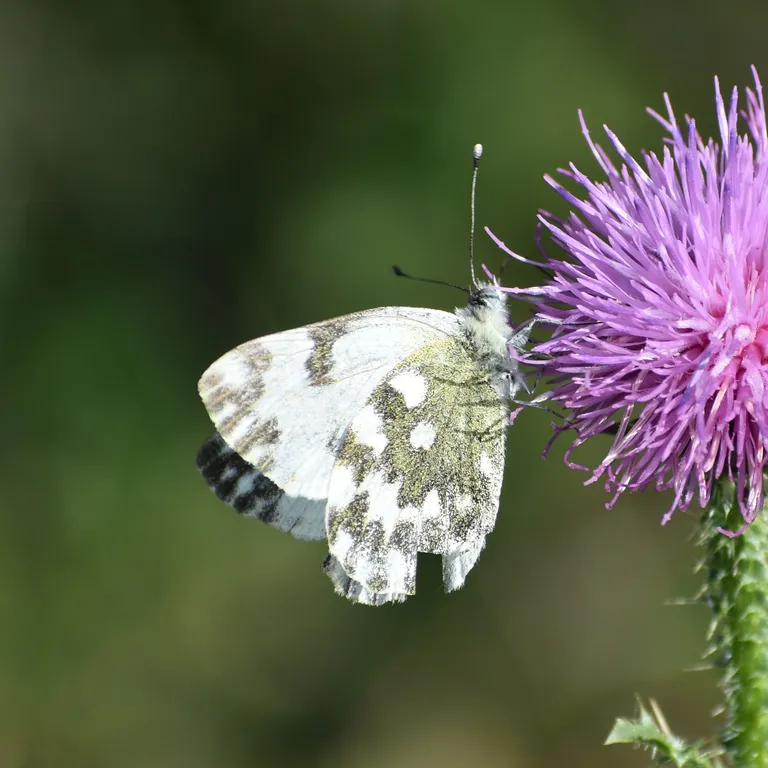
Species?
Pontia edusa
